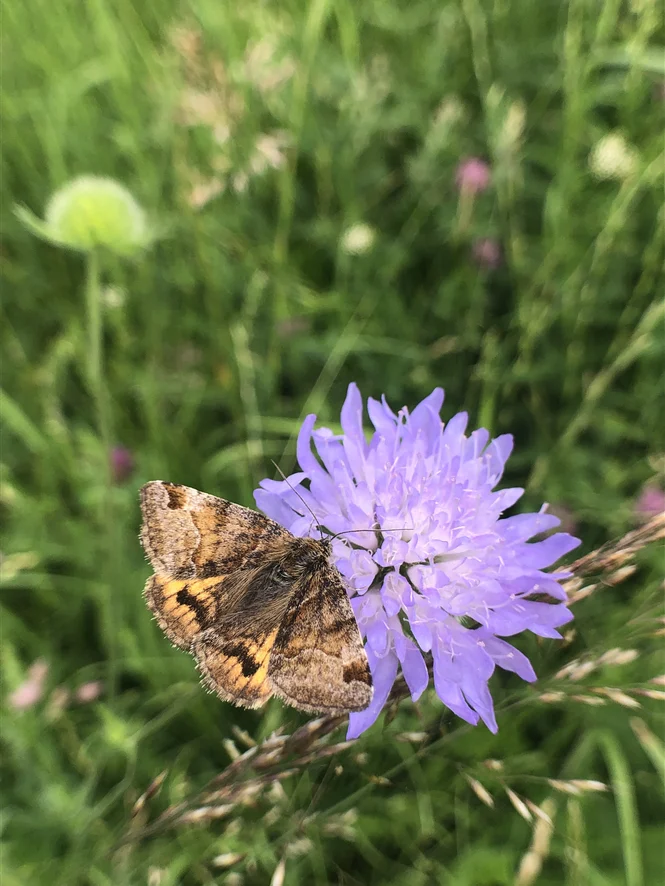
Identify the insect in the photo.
Euclidia glyphica
